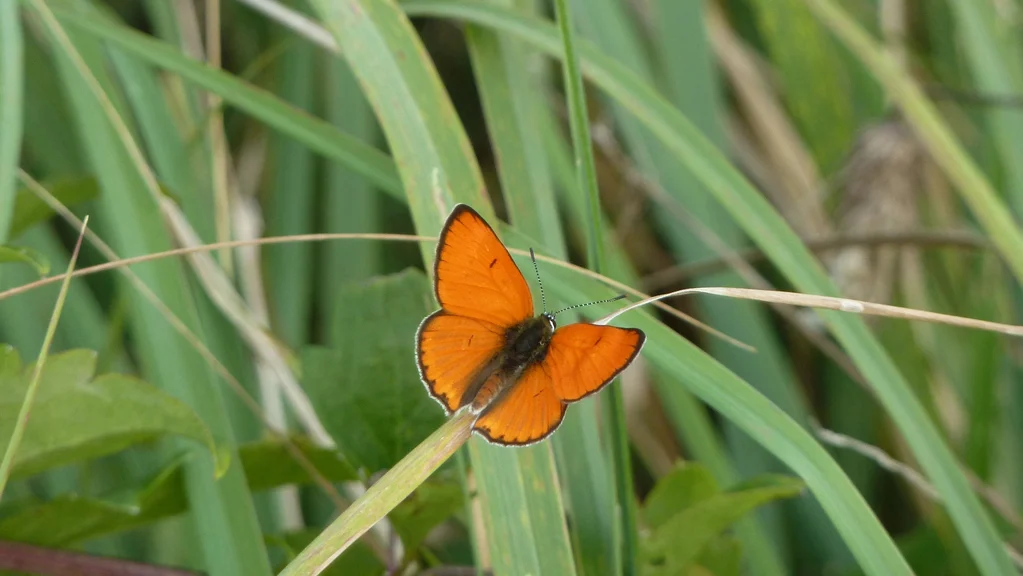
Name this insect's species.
Lycaena dispar
